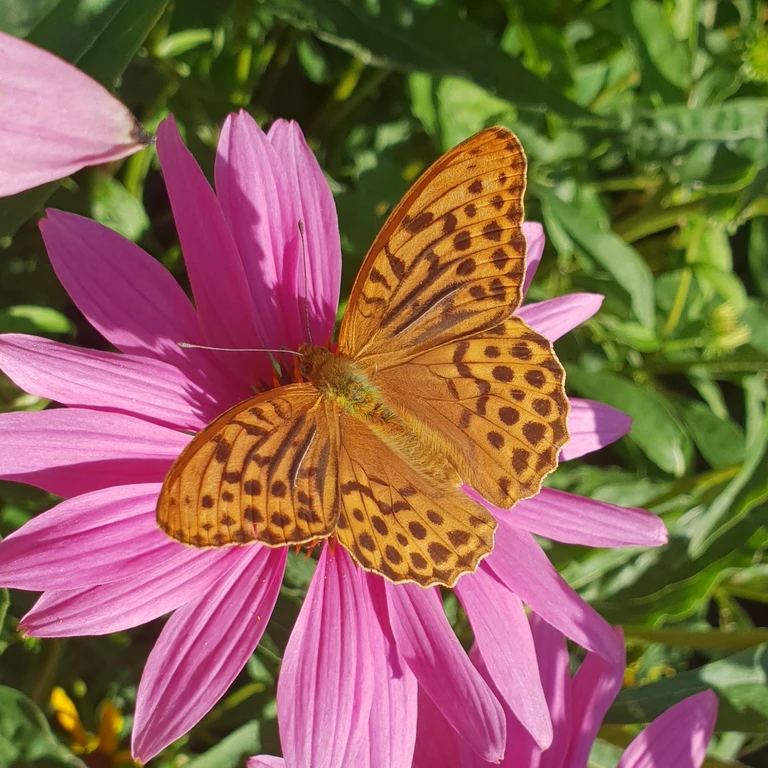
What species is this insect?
Argynnis paphia
